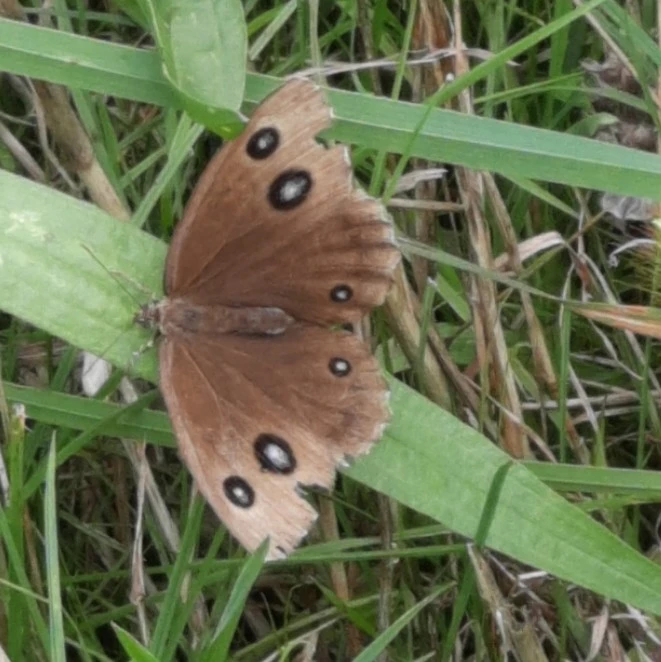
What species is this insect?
Minois dryas
